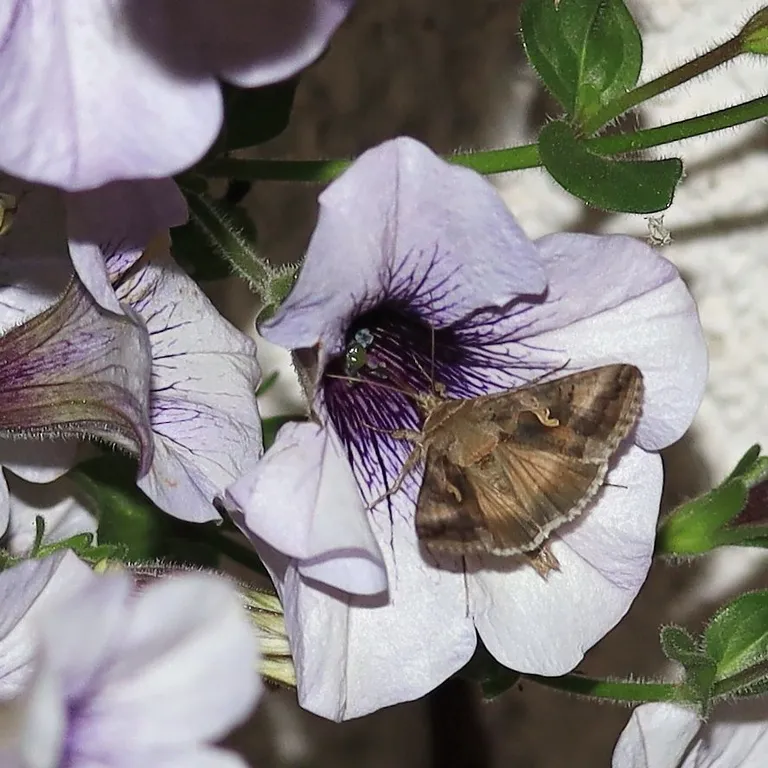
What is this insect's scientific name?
Autographa gamma
